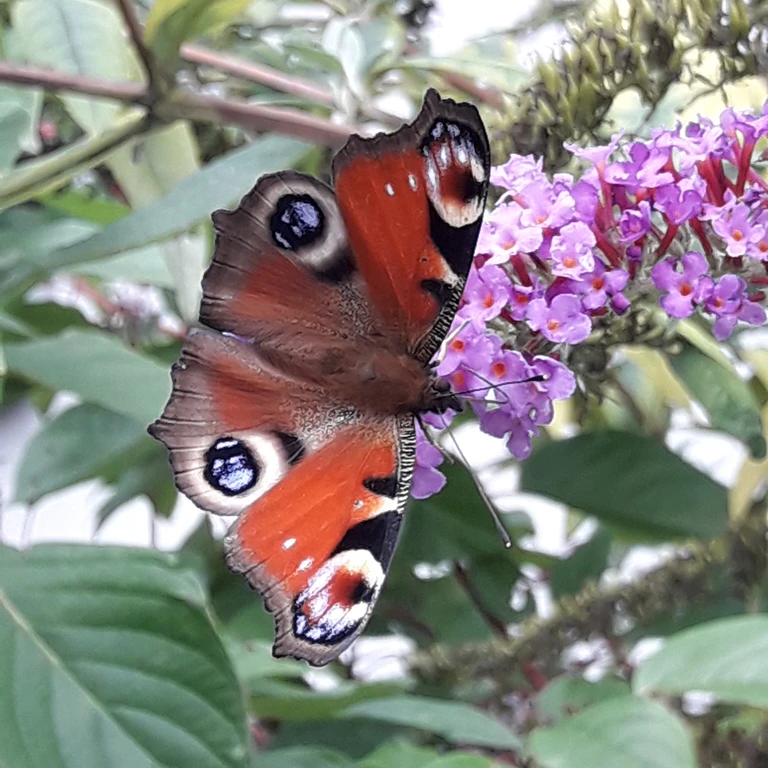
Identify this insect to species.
Aglais io
